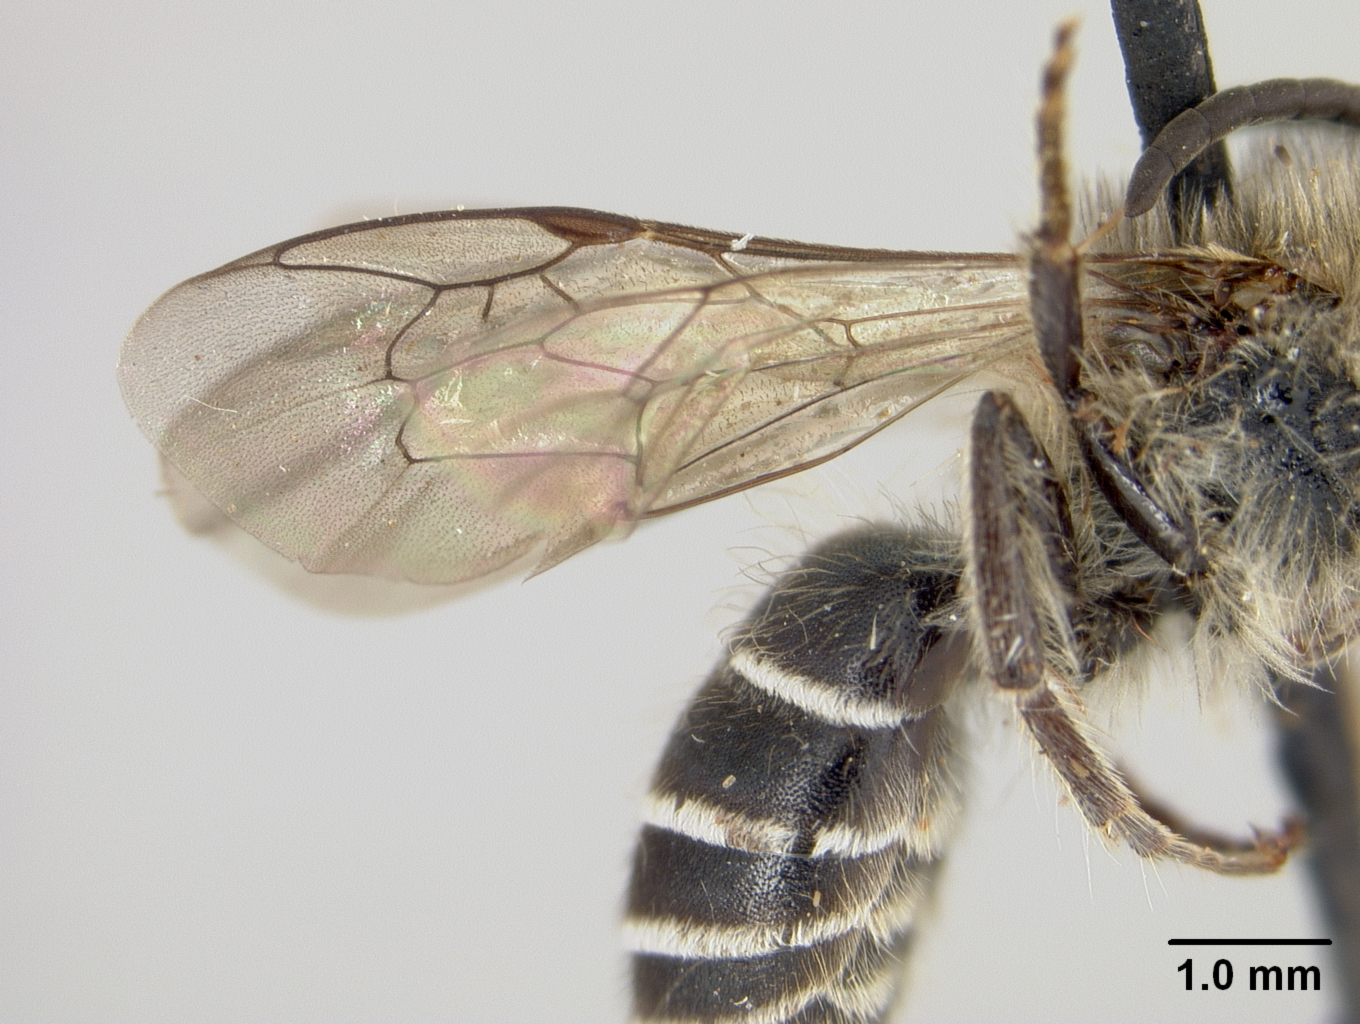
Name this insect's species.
Colletes luzhouensis
